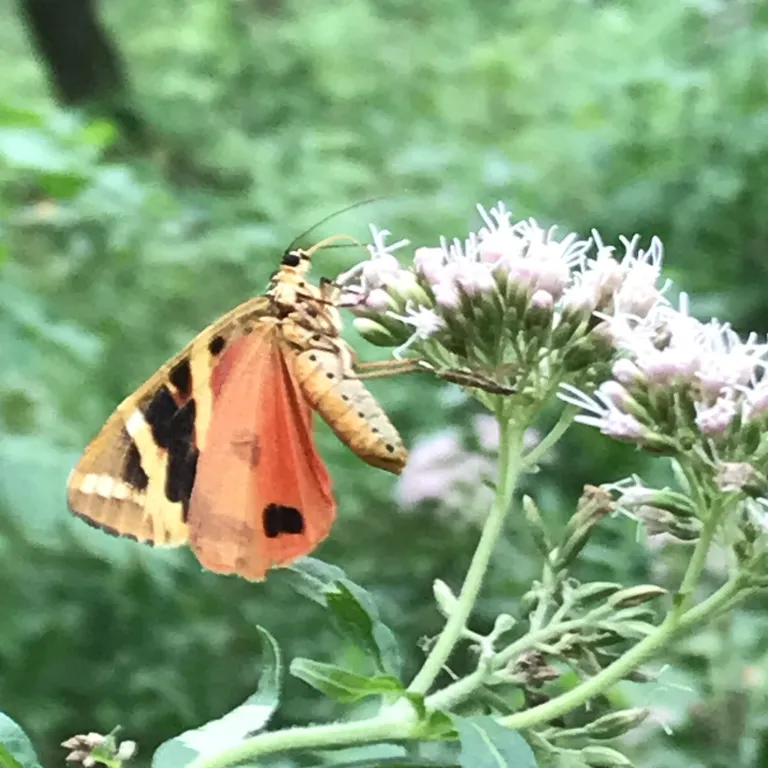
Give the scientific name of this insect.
Euplagia quadripunctaria
